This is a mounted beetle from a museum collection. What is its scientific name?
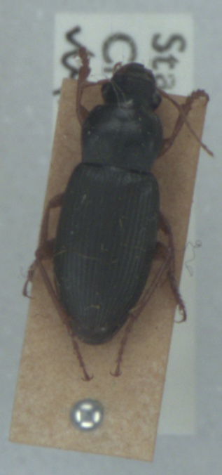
Harpalus rufipes
